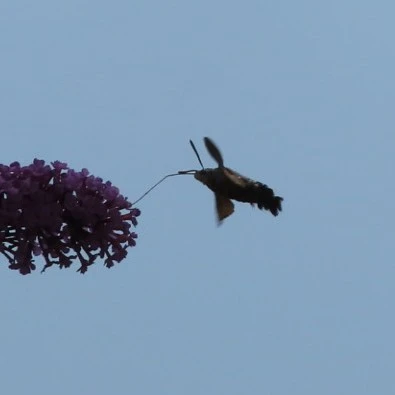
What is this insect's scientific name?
Macroglossum stellatarum
